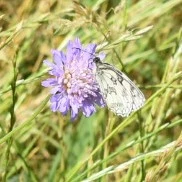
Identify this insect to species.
Melanargia galathea
